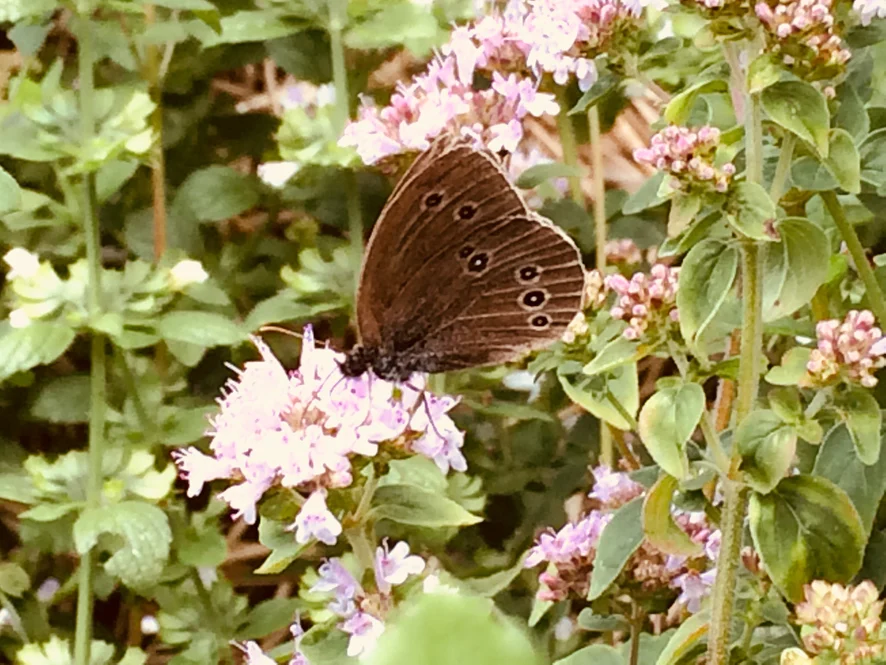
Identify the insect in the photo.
Aphantopus hyperantus
